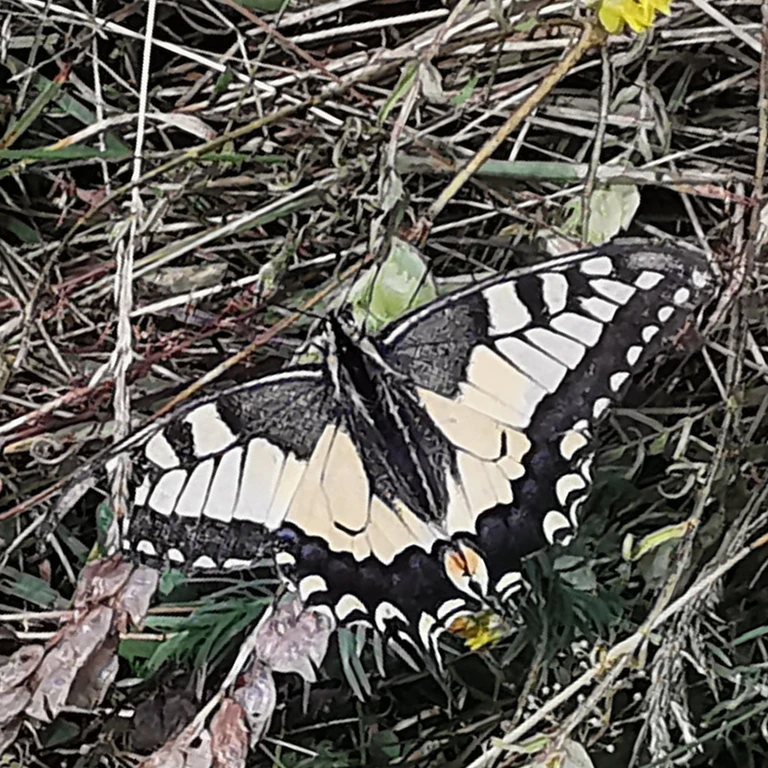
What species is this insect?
Papilio machaon
